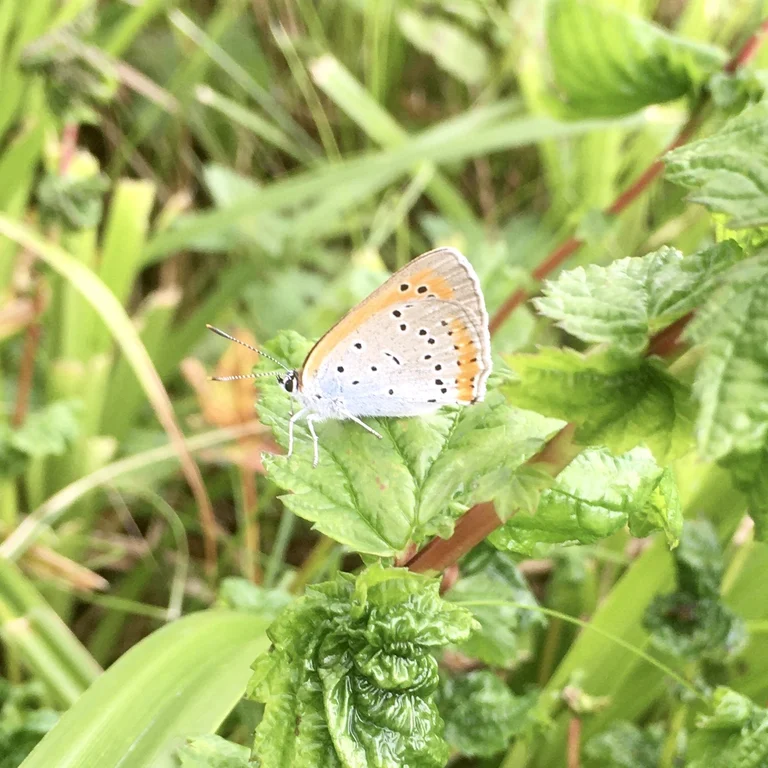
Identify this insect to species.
Lycaena dispar
